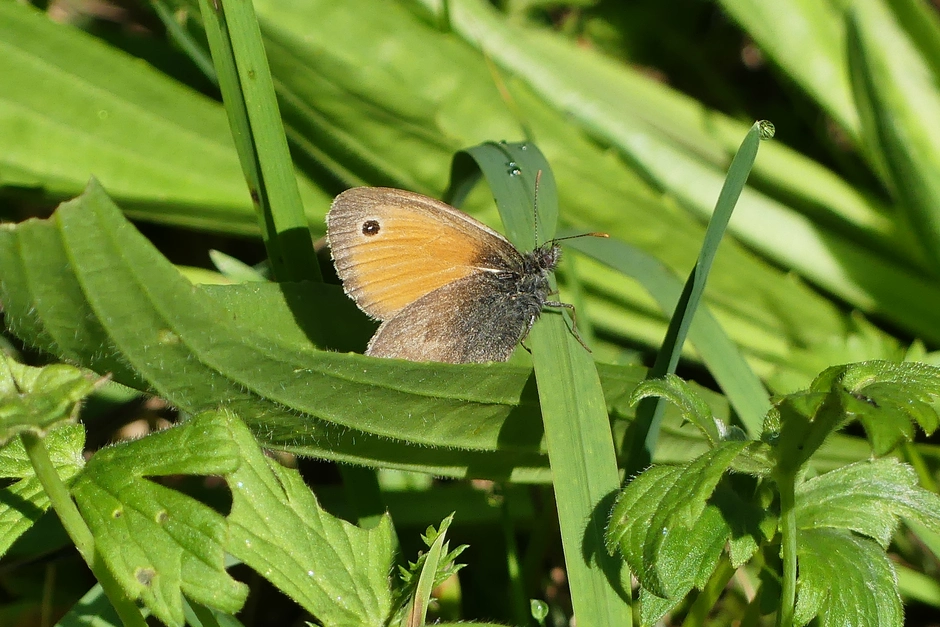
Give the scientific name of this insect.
Coenonympha pamphilus
